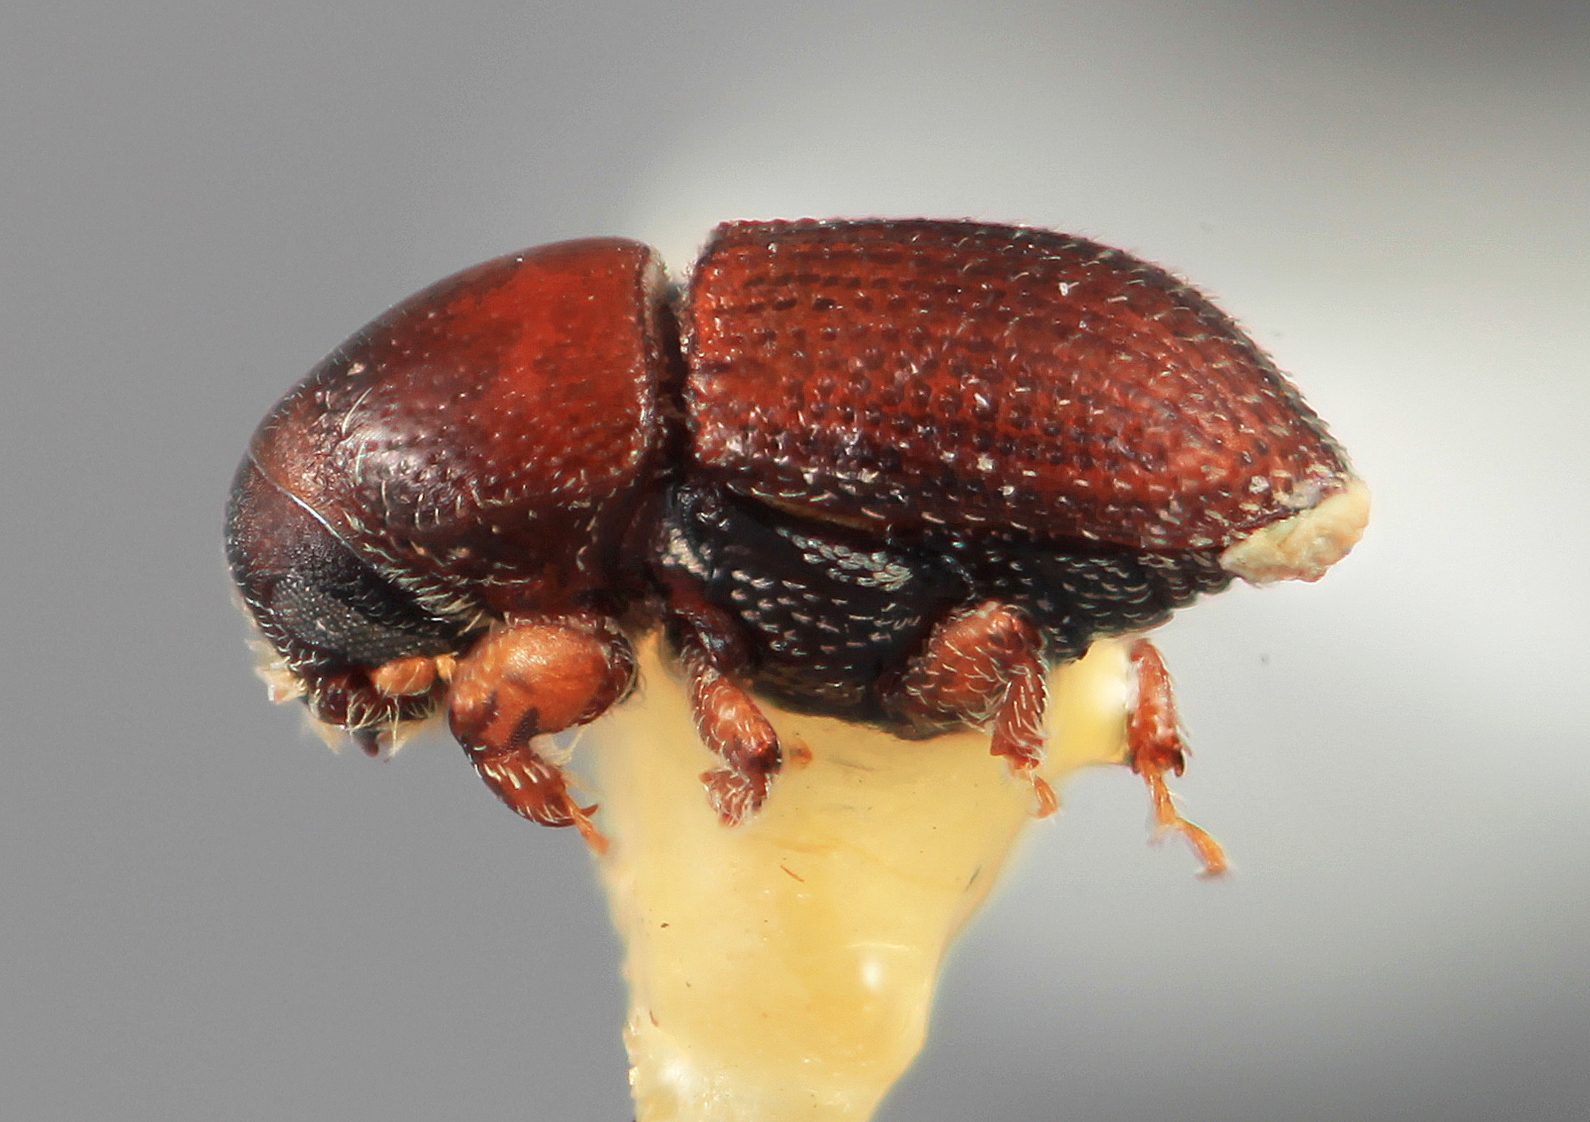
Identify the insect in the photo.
Loganius fastigius
